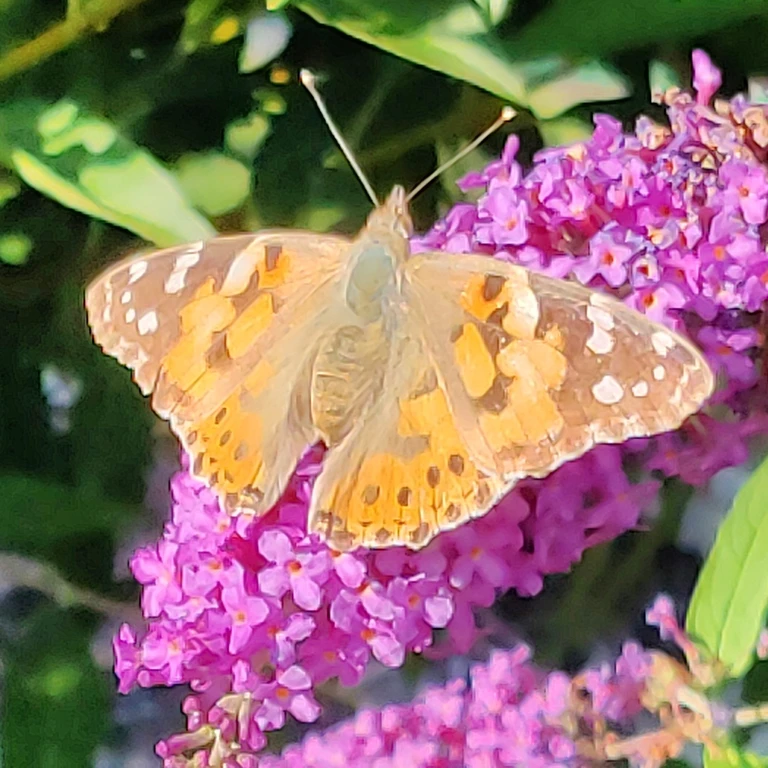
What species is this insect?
Vanessa cardui
